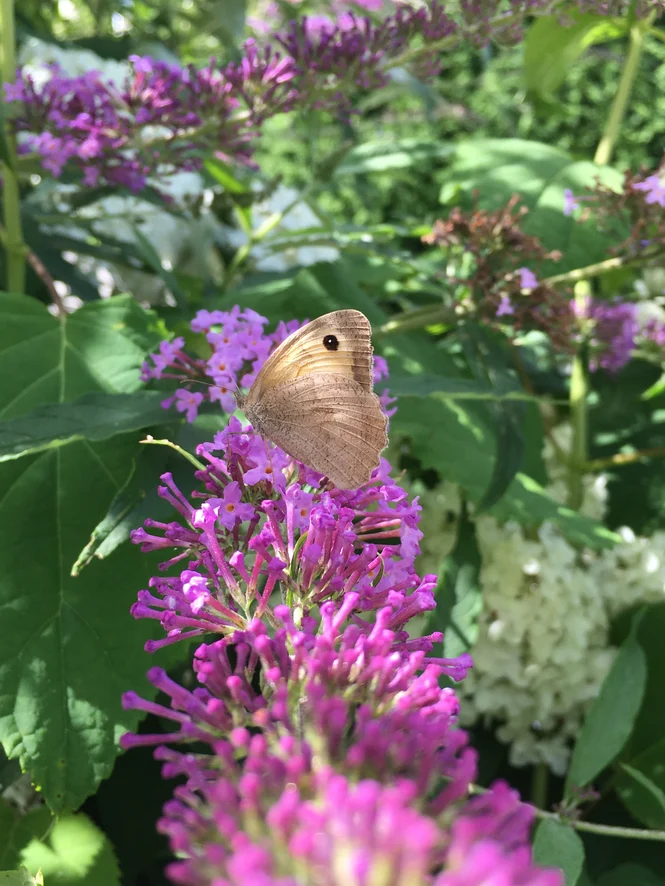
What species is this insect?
Maniola jurtina
